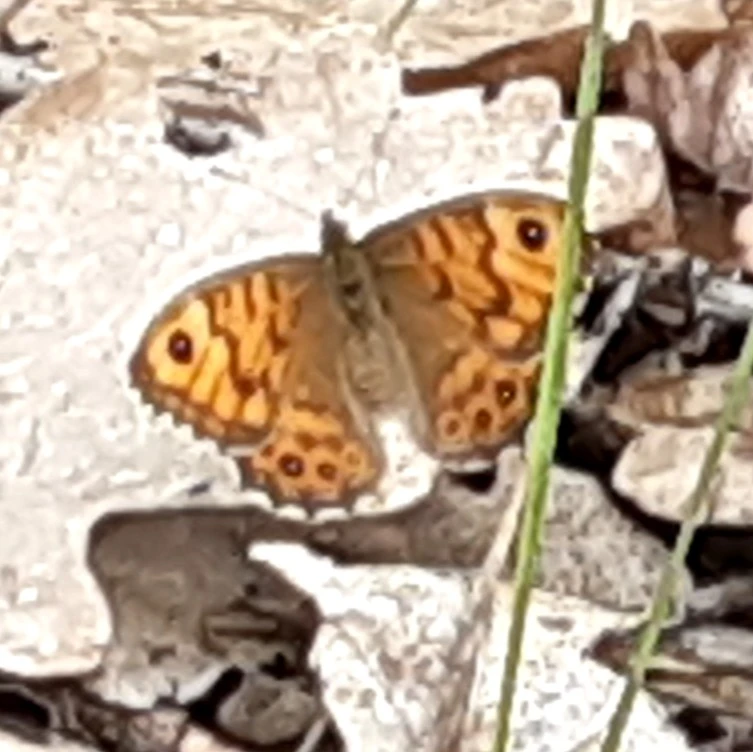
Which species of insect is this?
Lasiommata megera (also Pararge megera)
